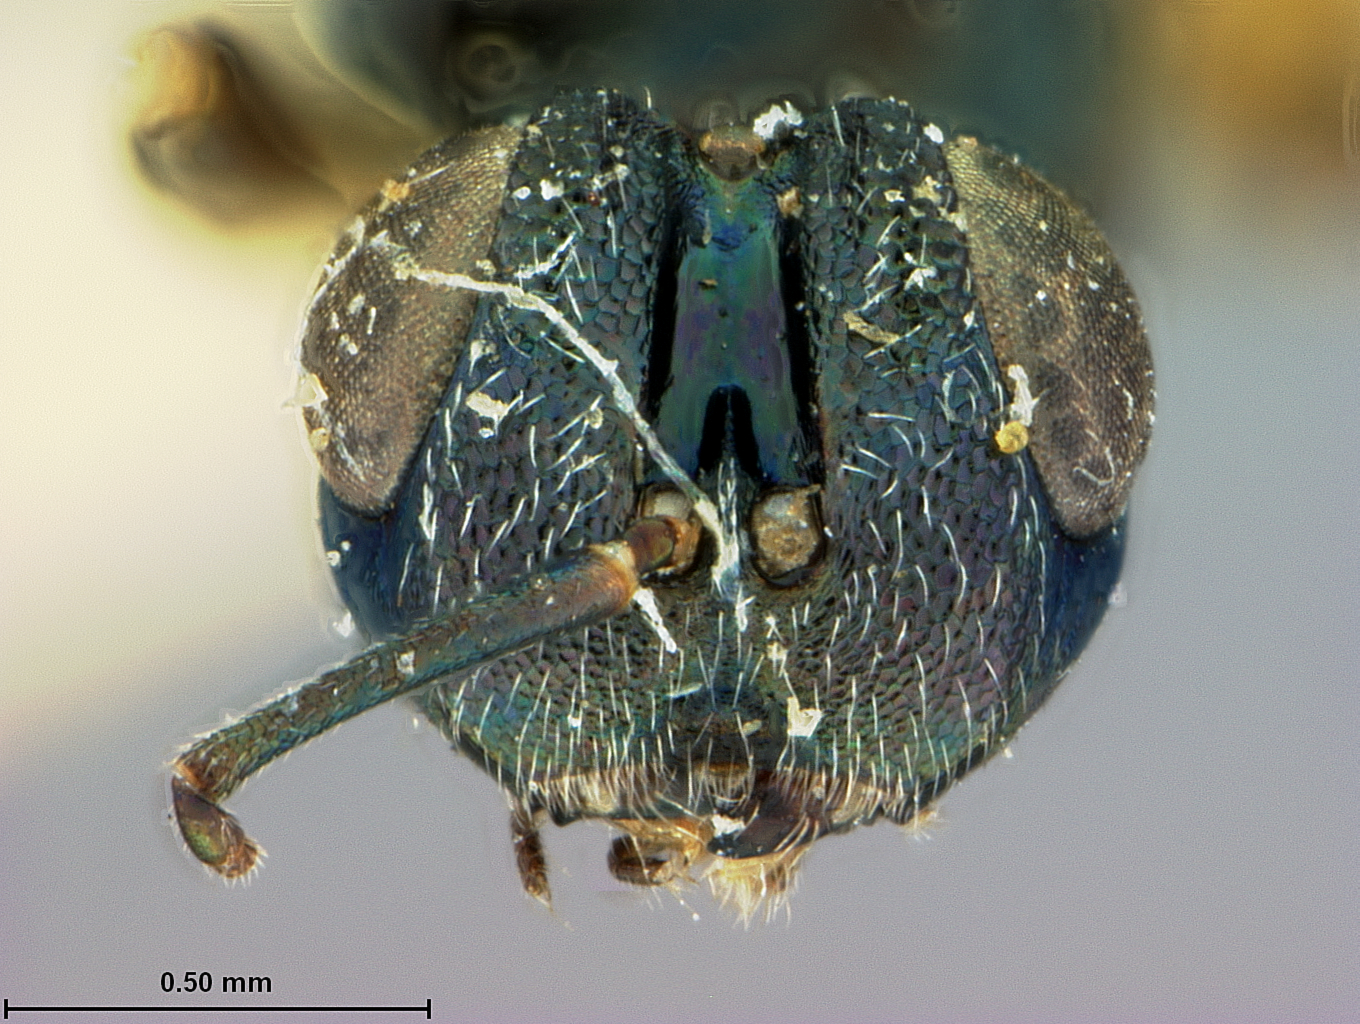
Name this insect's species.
Ratzeburgia hyalinipennis
